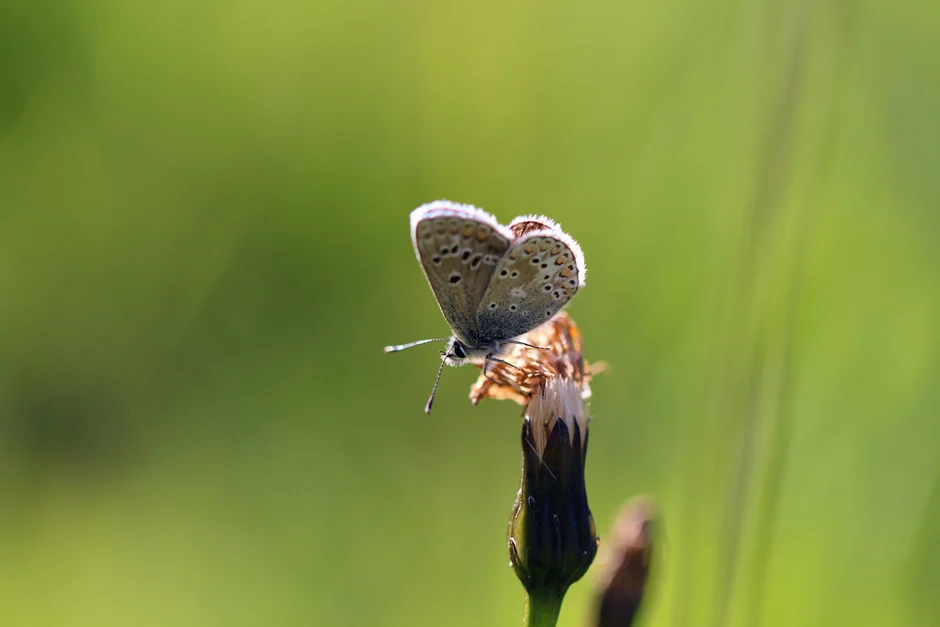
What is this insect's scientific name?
Aricia agestis/artaxerxes
